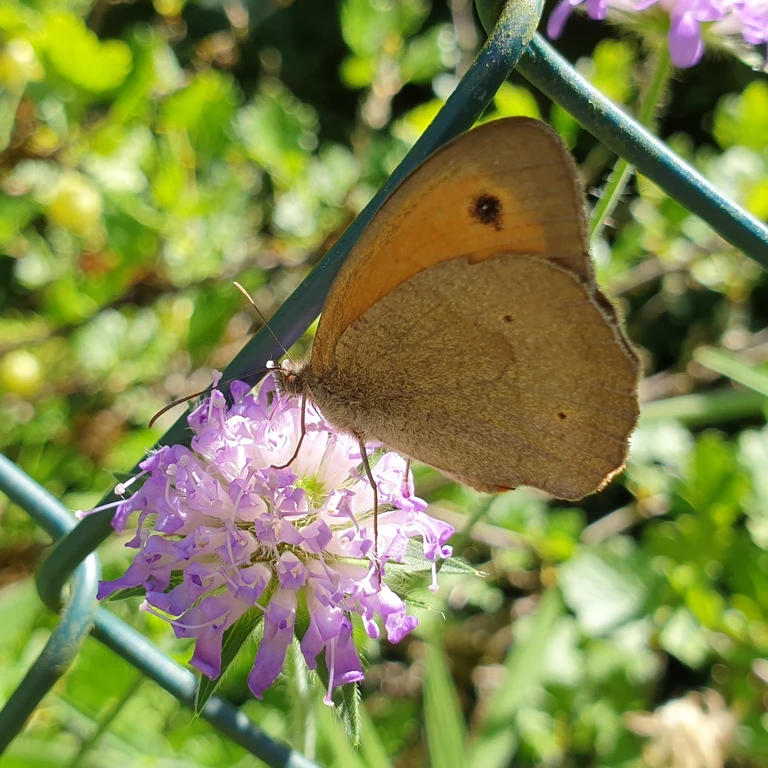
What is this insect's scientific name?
Maniola jurtina
